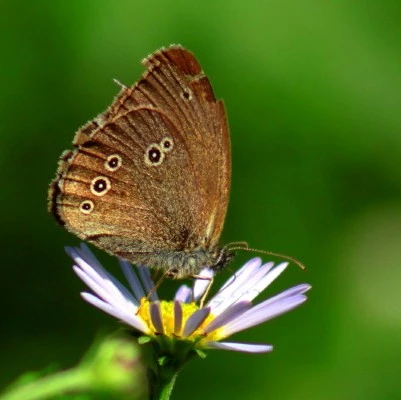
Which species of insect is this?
Aphantopus hyperantus
